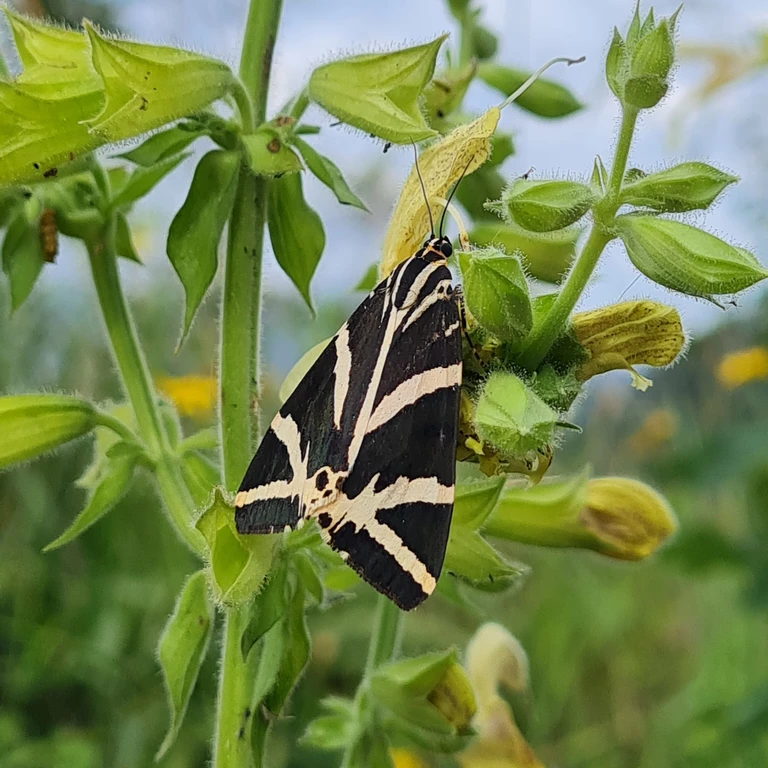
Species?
Euplagia quadripunctaria
